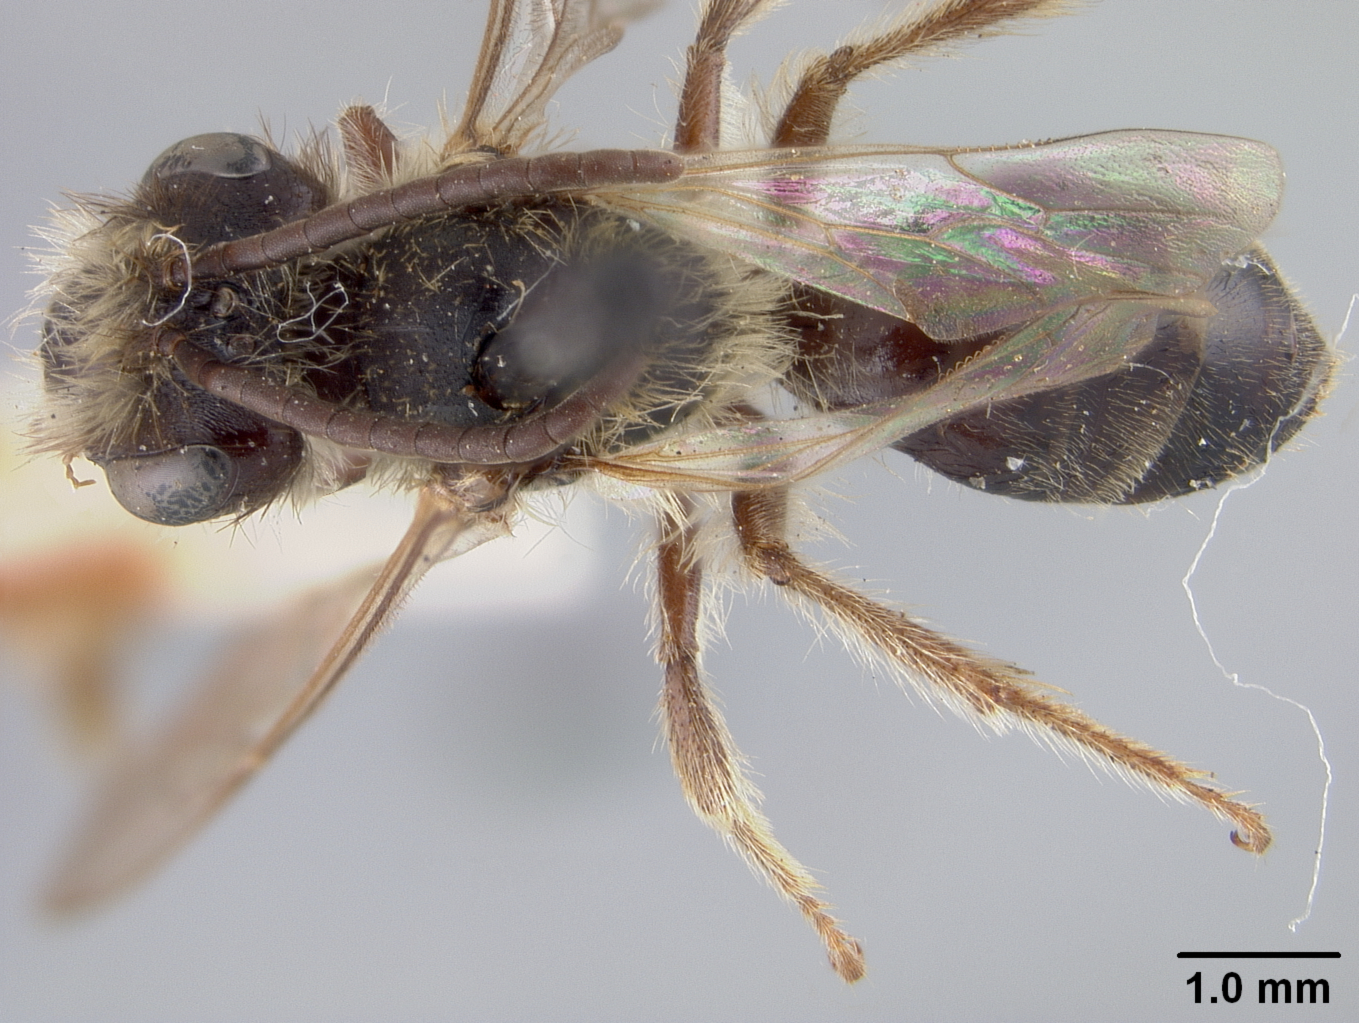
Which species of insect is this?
Andrena ribifloris
